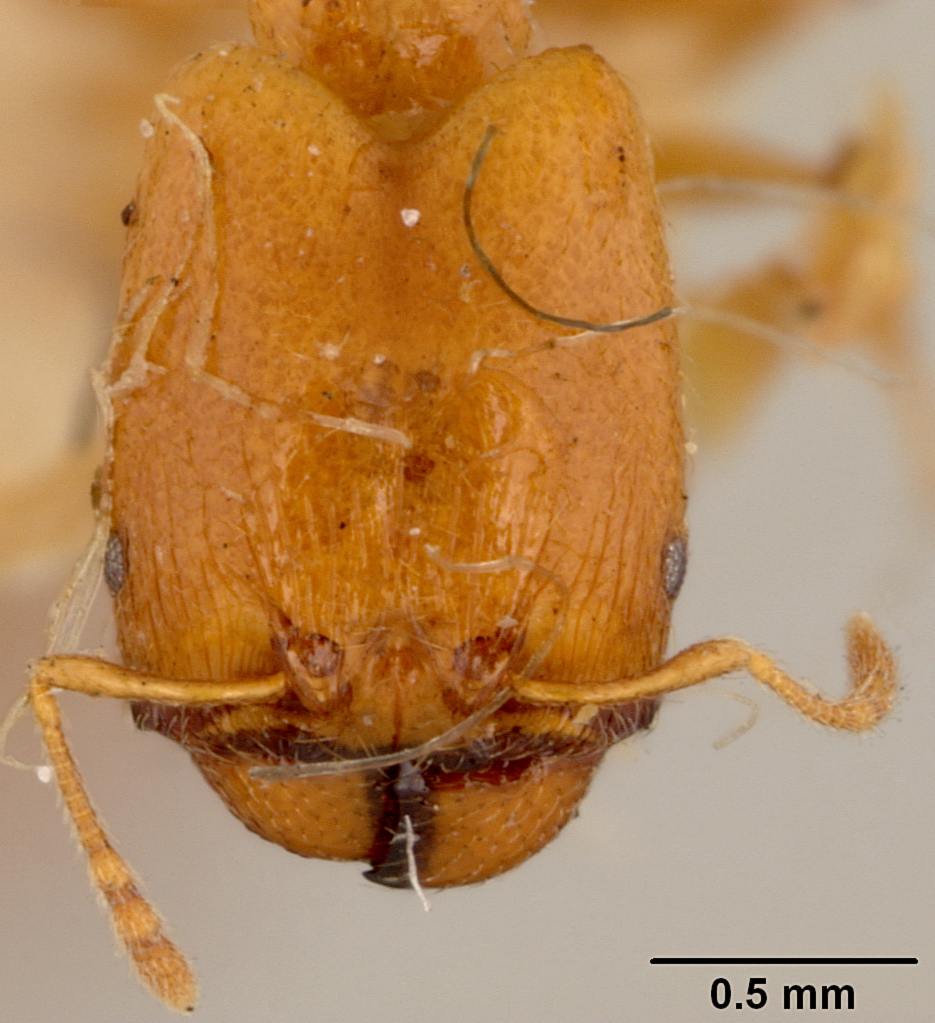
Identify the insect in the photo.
Pheidole strator
